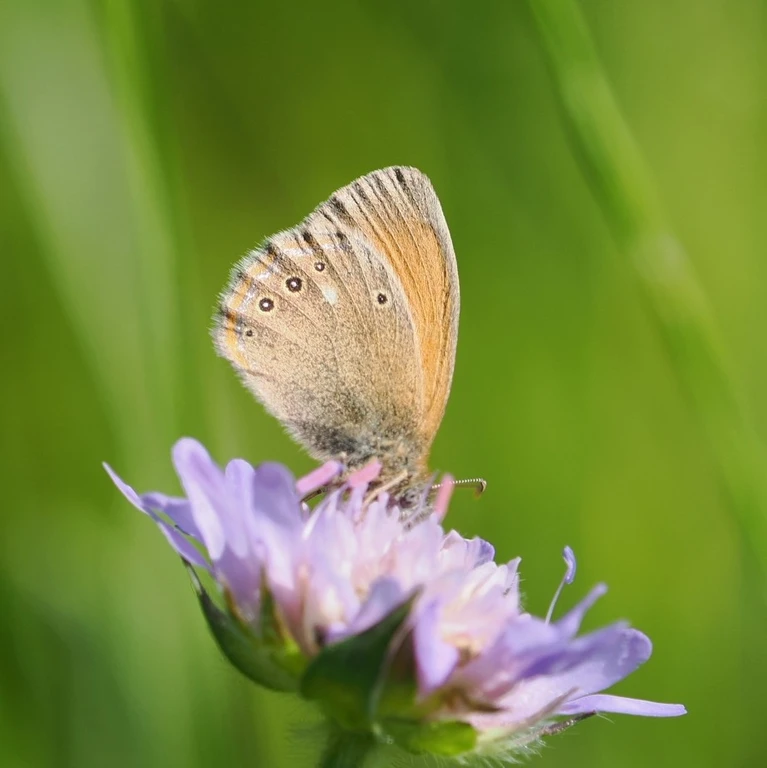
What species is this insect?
Coenonympha glycerion (also Coenonympha iphis)
